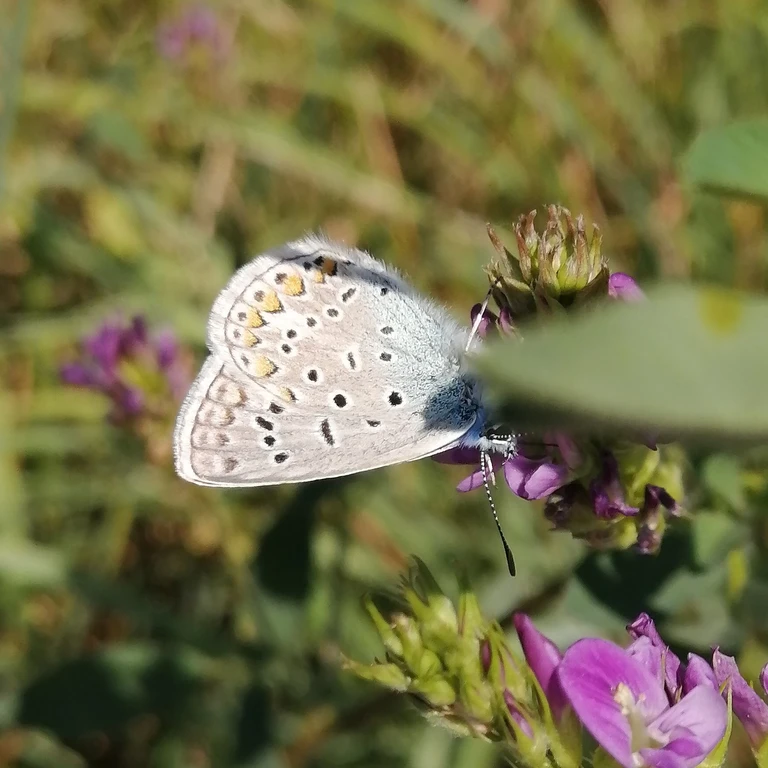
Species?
Polyommatus icarus
